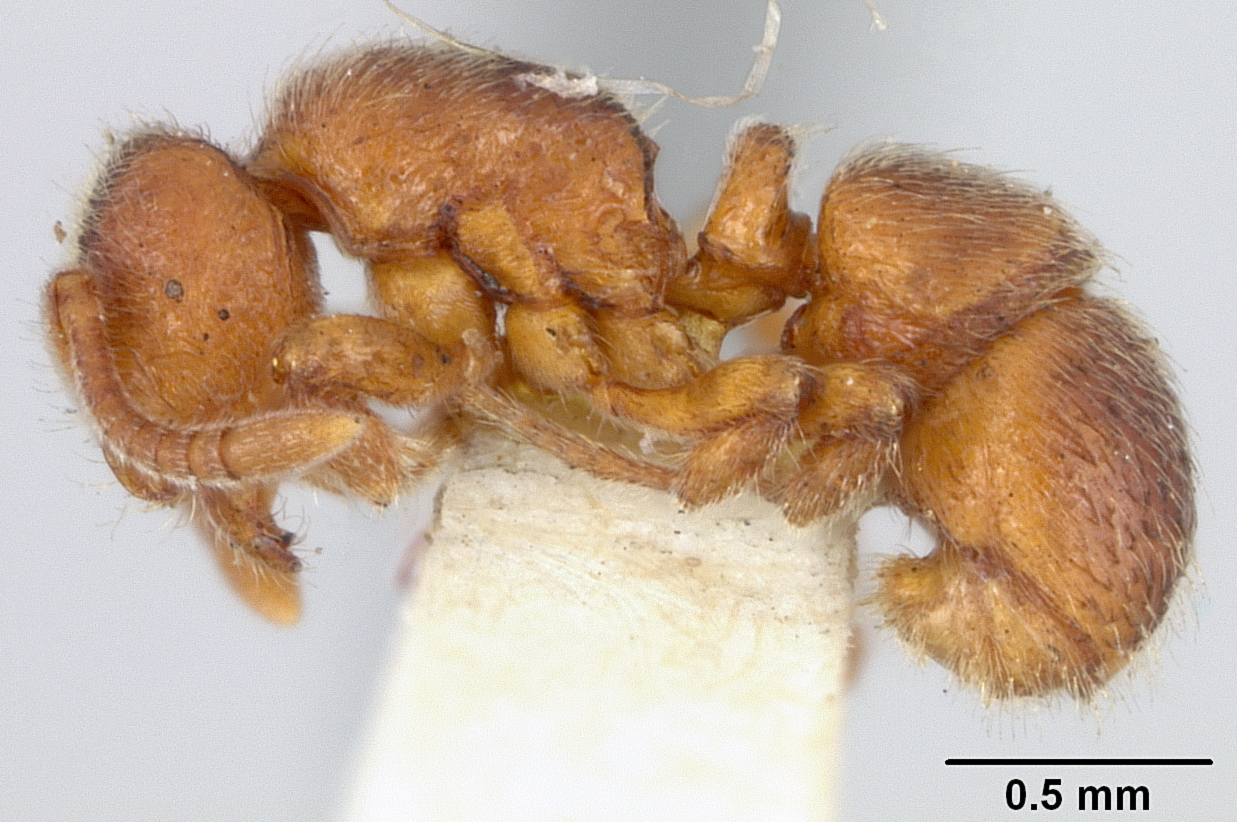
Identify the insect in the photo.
Proceratium crassicorne
